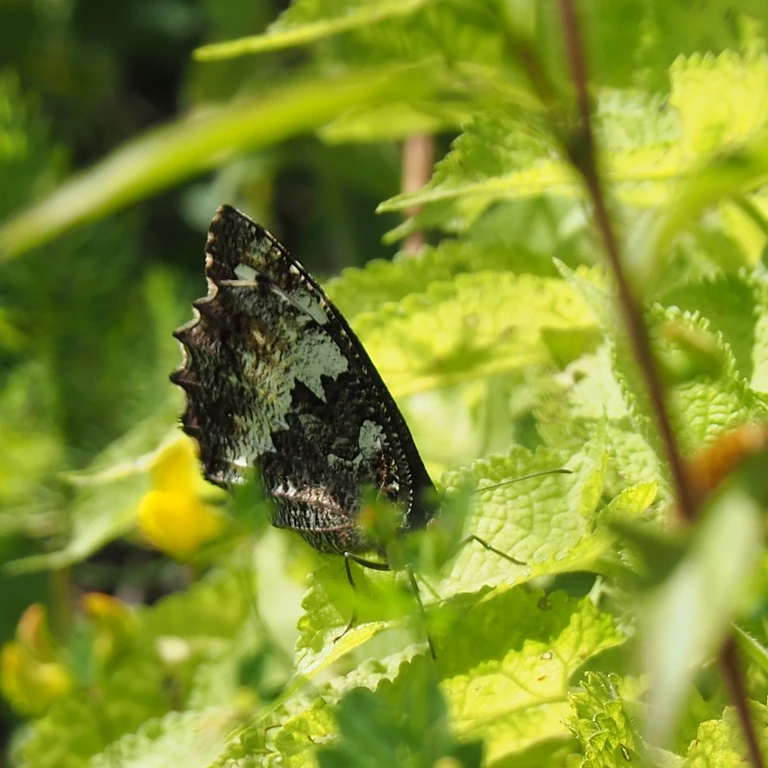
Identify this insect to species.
Brintesia circe
